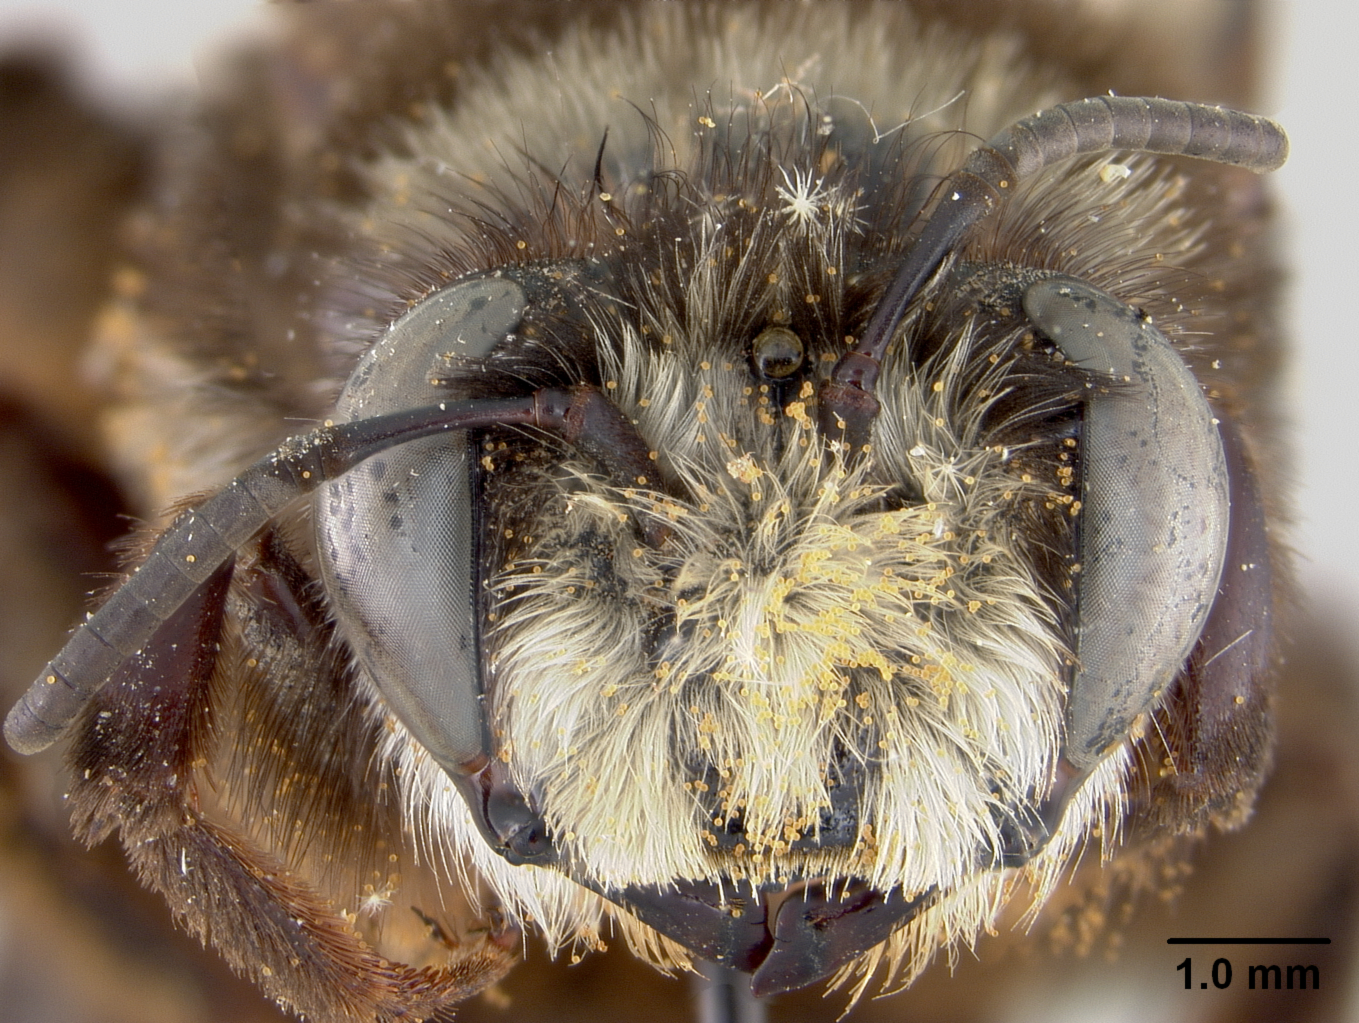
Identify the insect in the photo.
Caupolicana malvacearus
